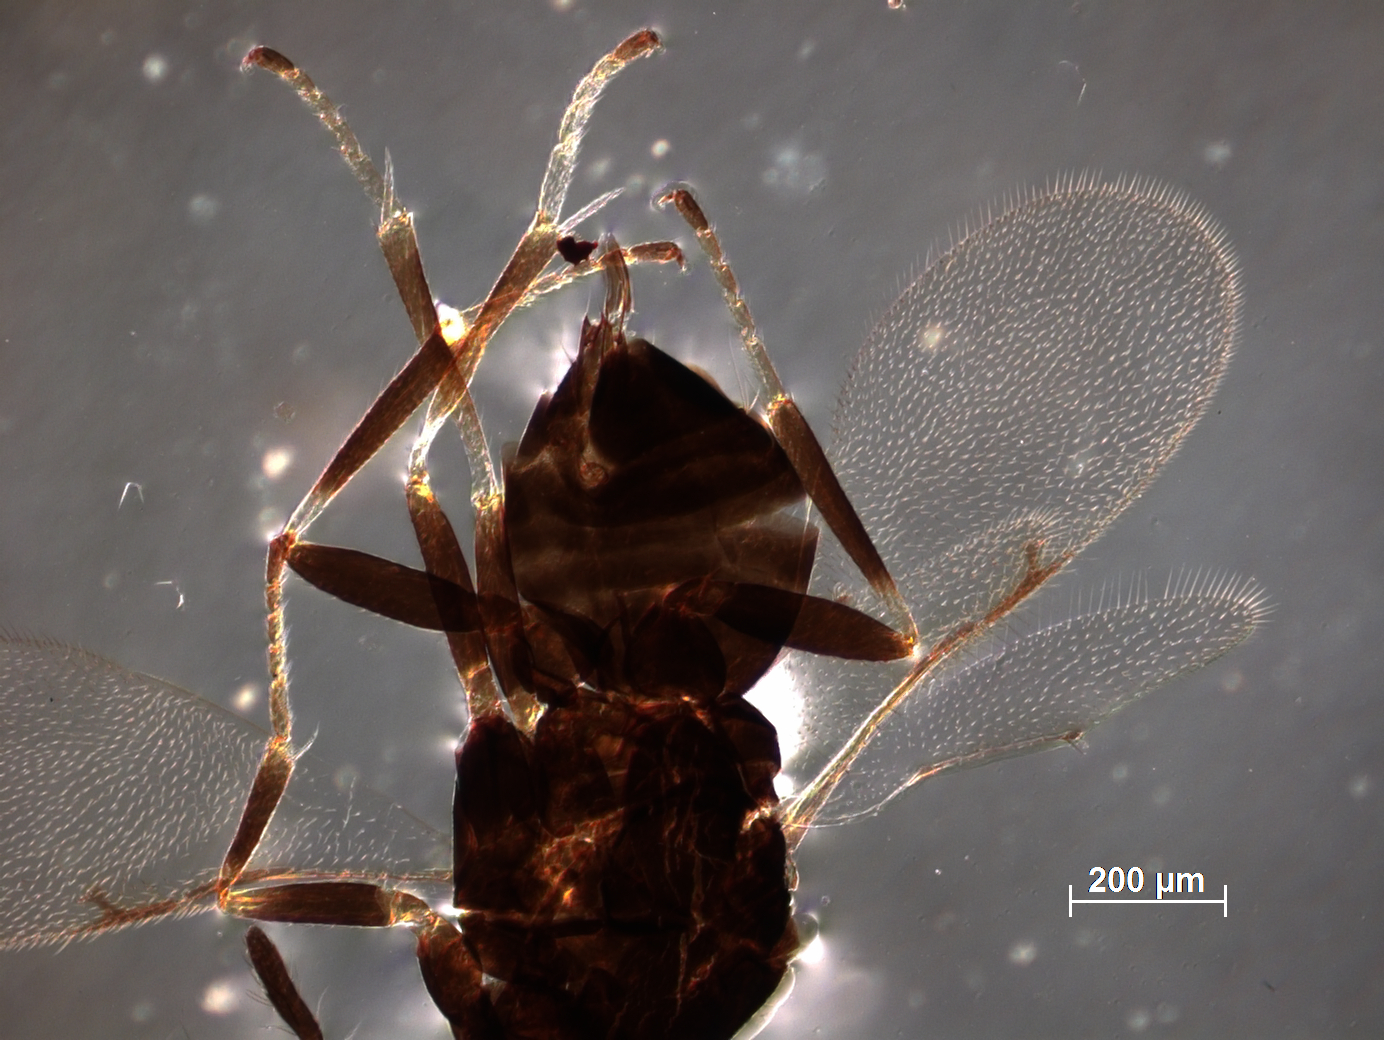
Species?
Tetracnemus heterocornis
